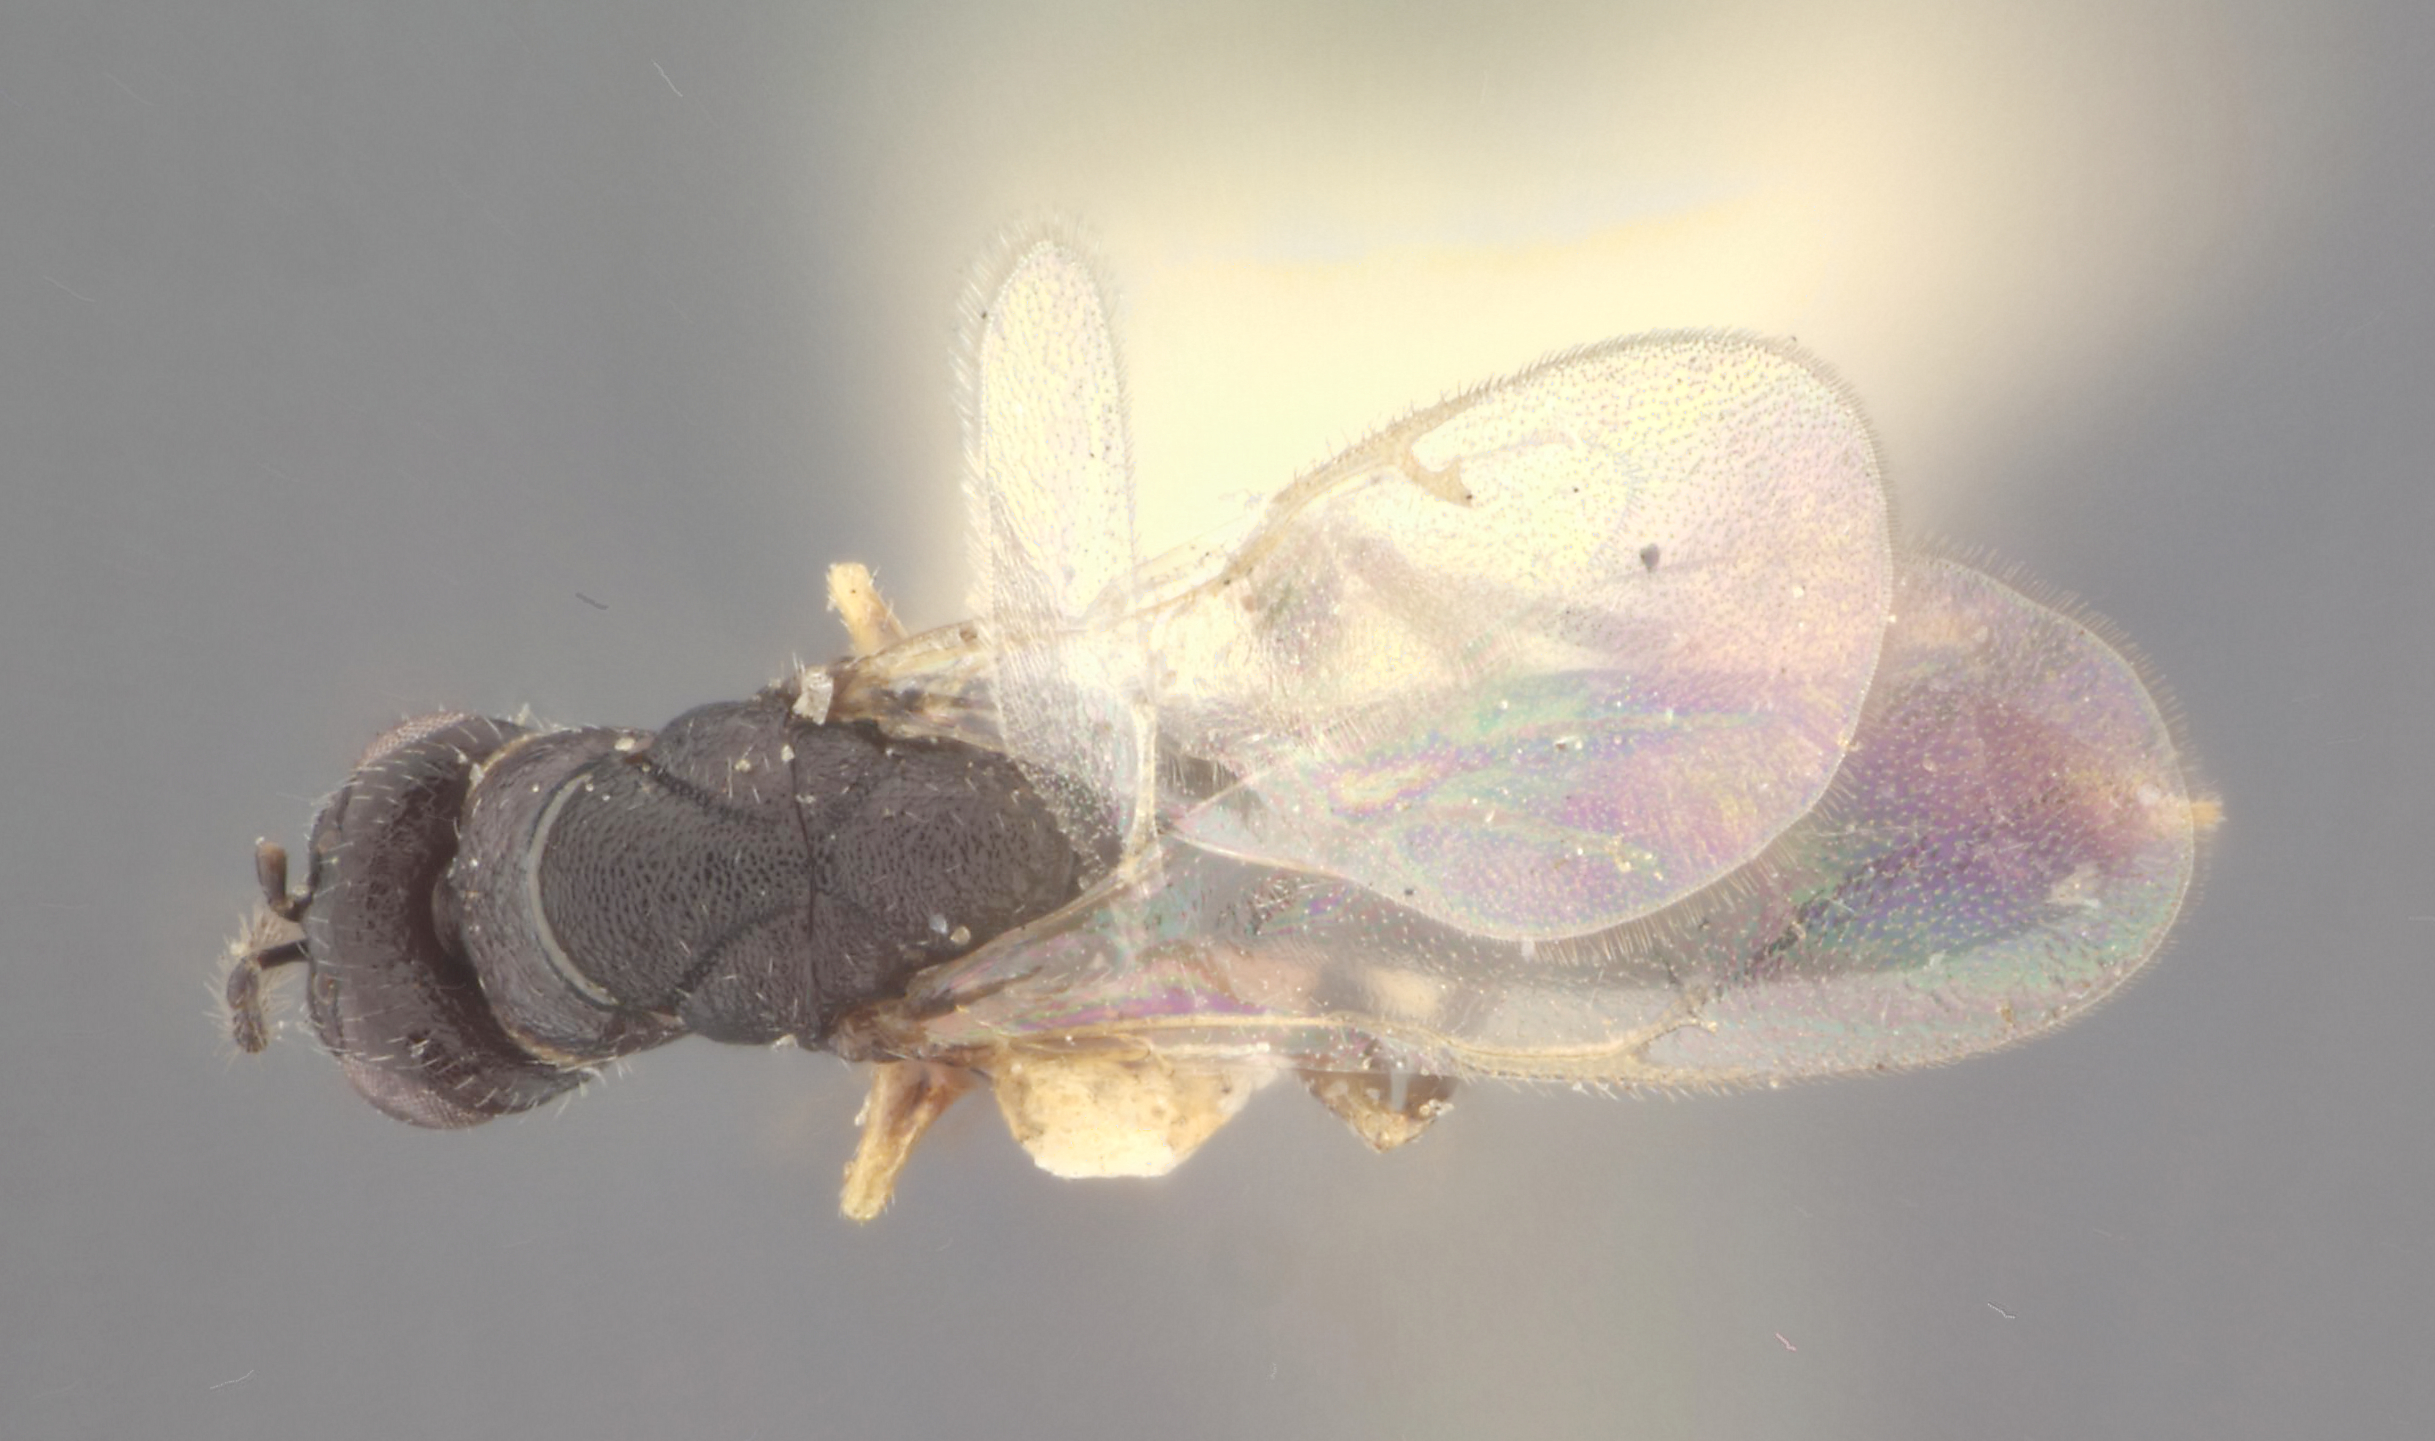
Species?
Harmolita poophila
